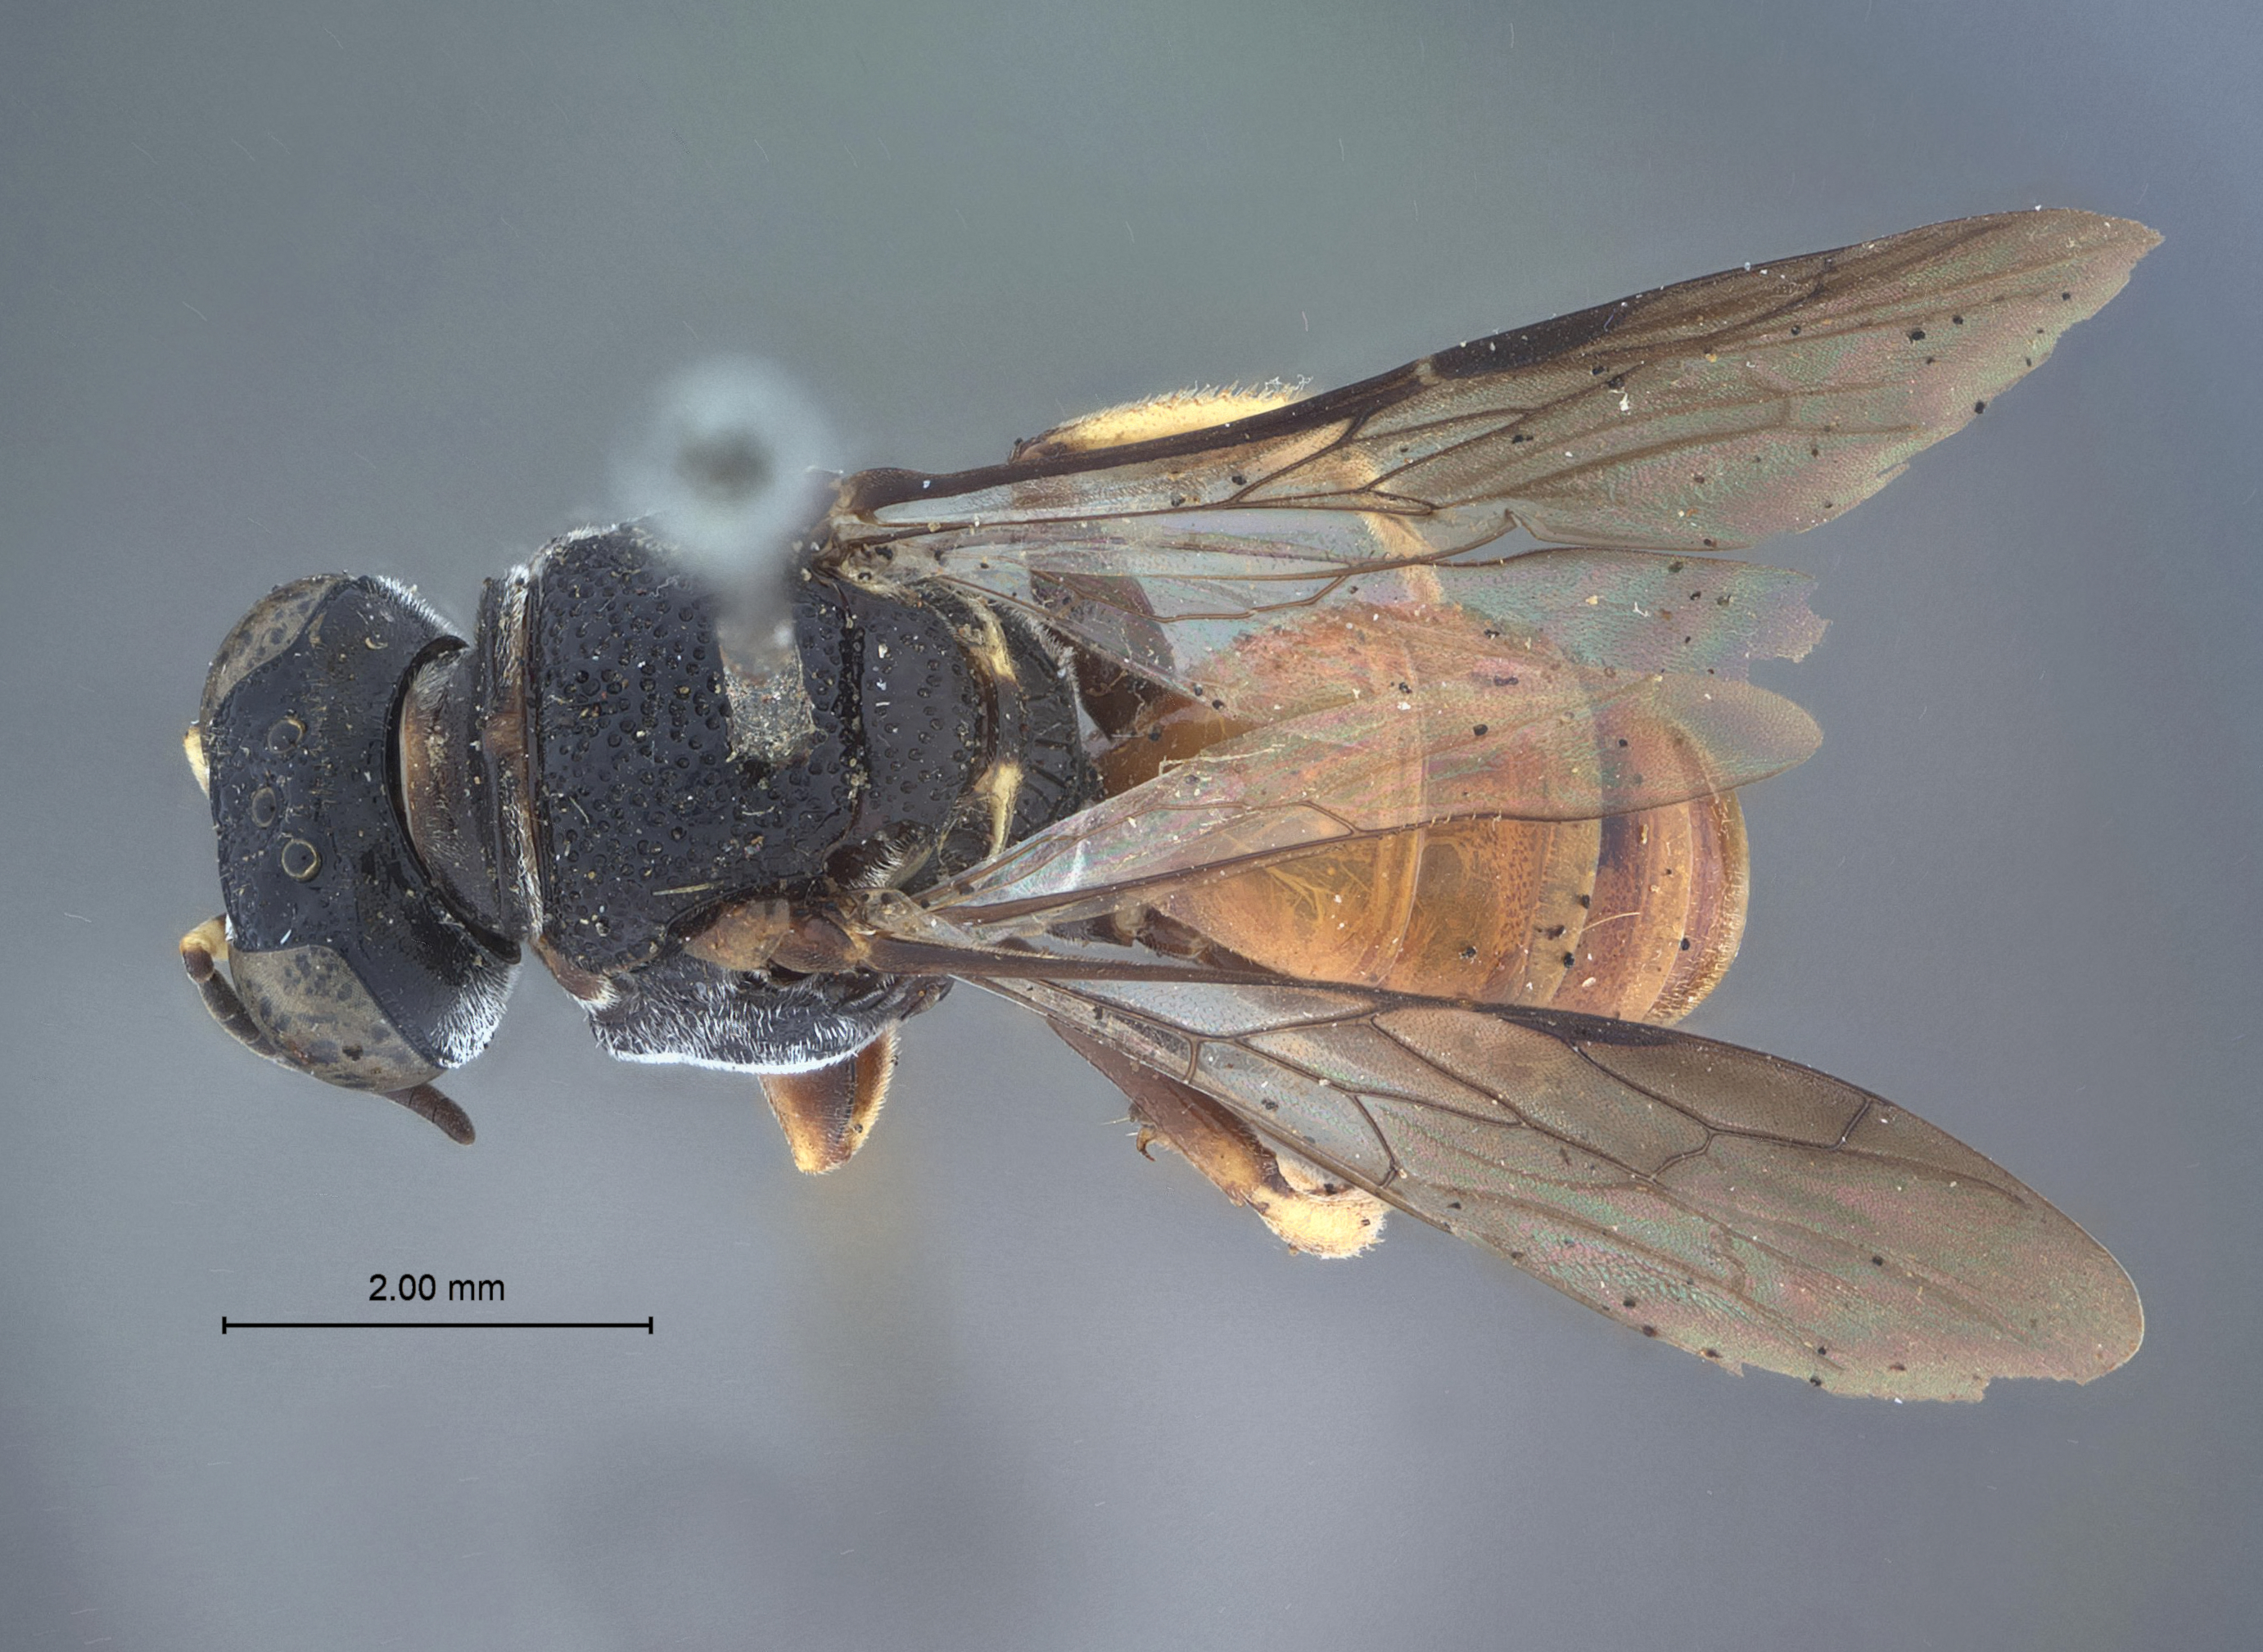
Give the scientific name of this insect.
Encopognathus bridwelli
